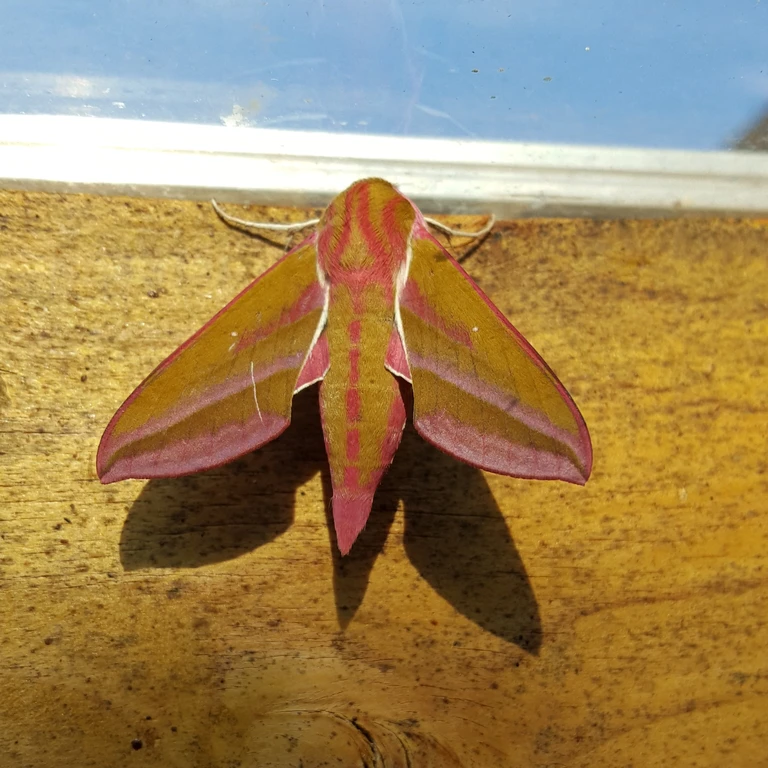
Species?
Deilephila elpenor
